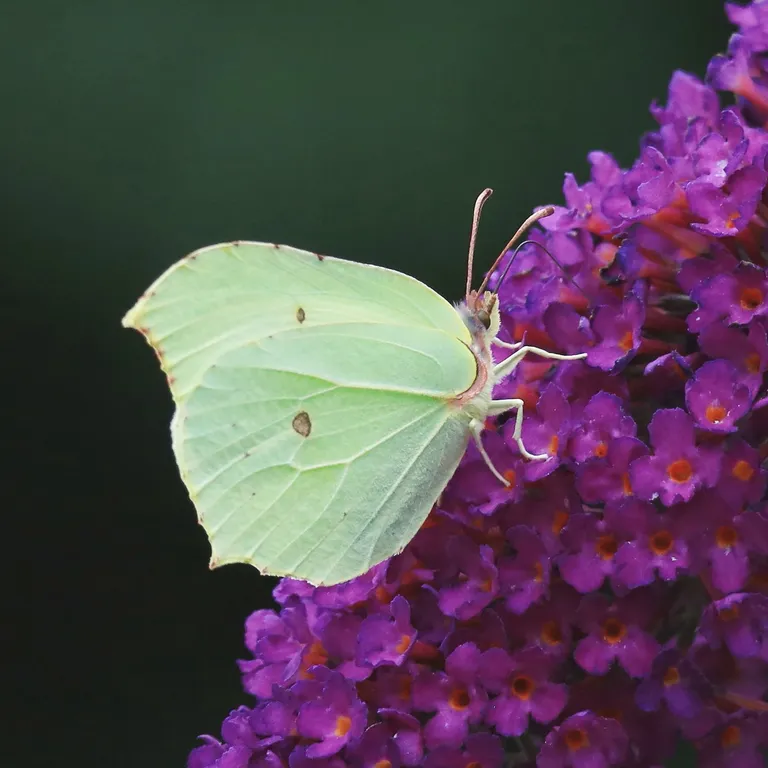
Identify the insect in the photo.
Gonepteryx rhamni
